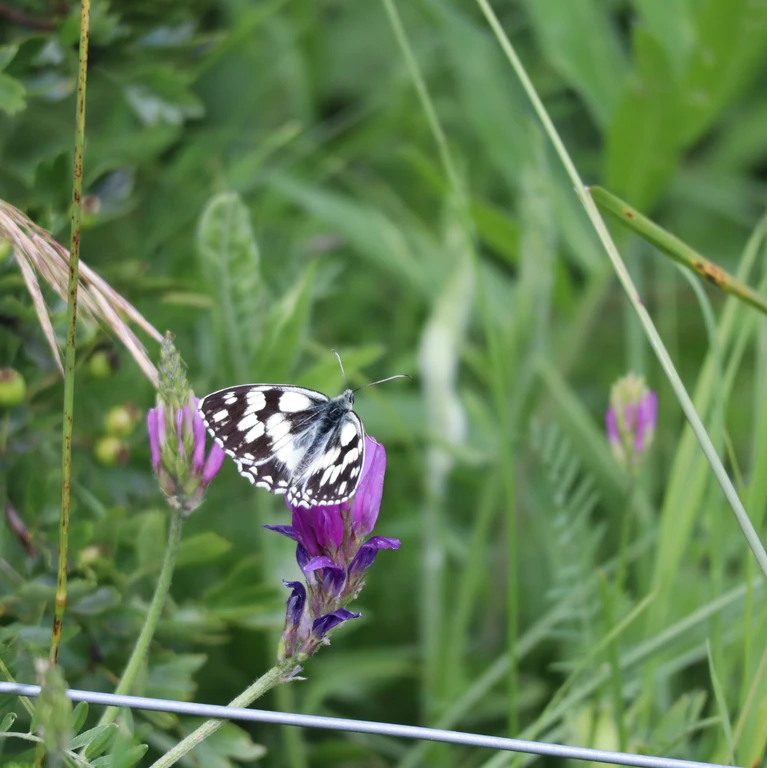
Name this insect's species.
Melanargia galathea
